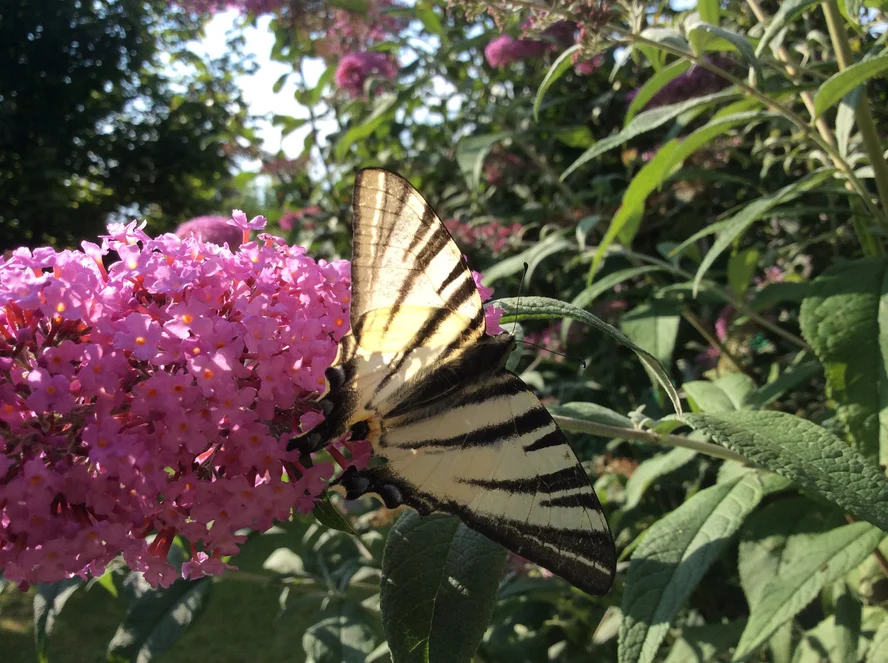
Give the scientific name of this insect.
Iphiclides podalirius
